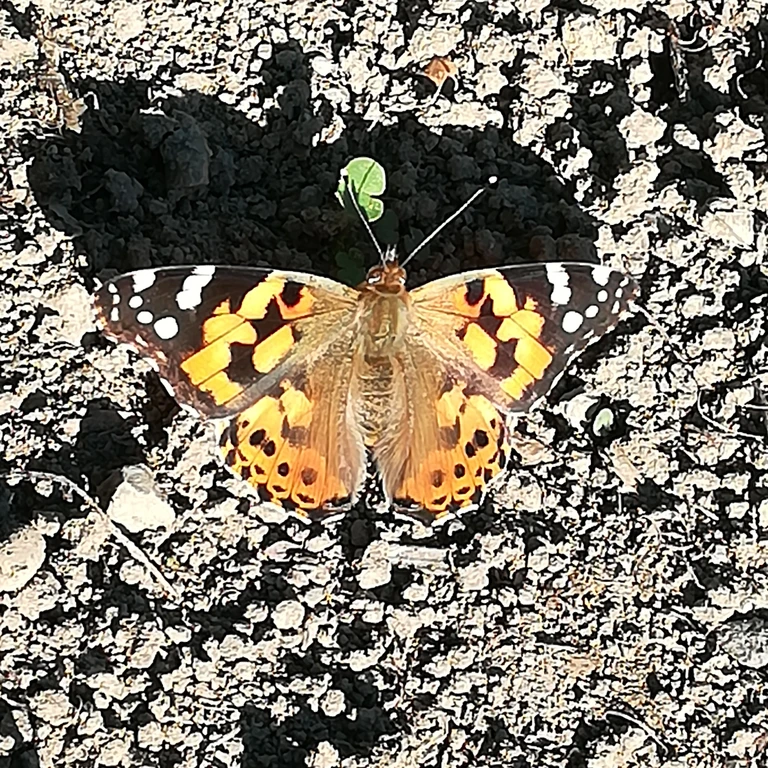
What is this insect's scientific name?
Vanessa cardui
